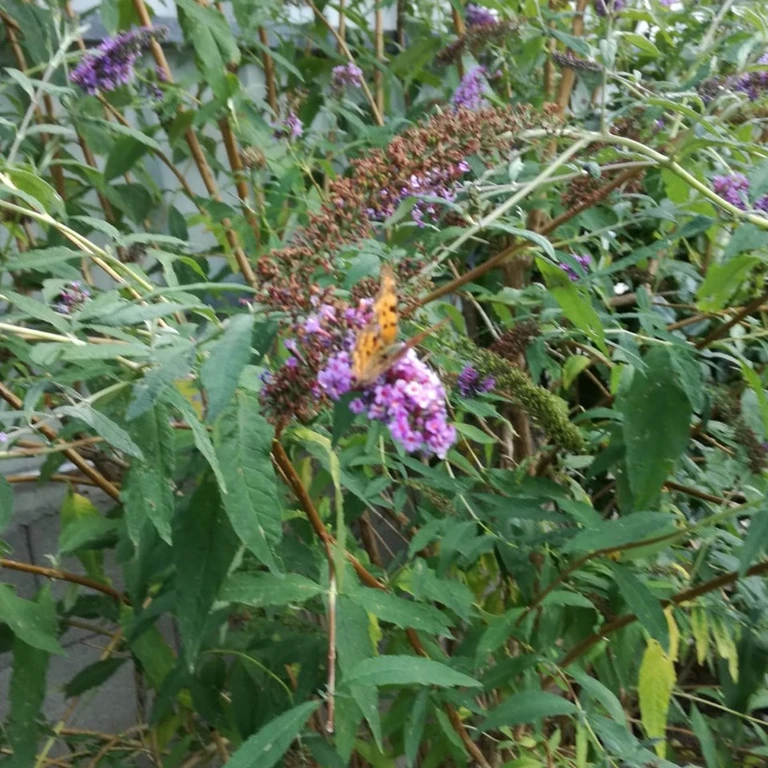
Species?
Polygonia c-album
